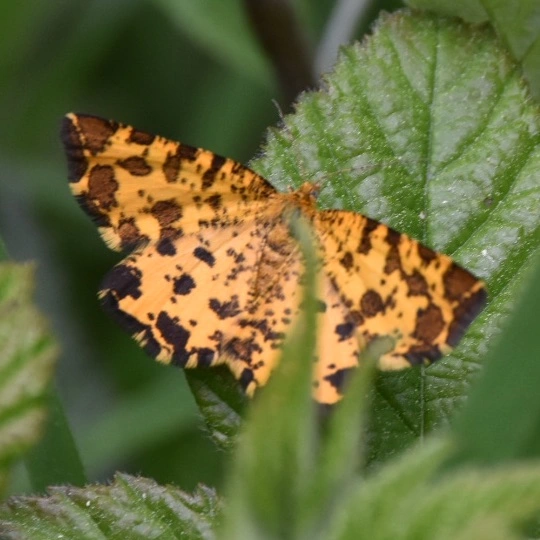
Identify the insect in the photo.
Pseudopanthera macularia
